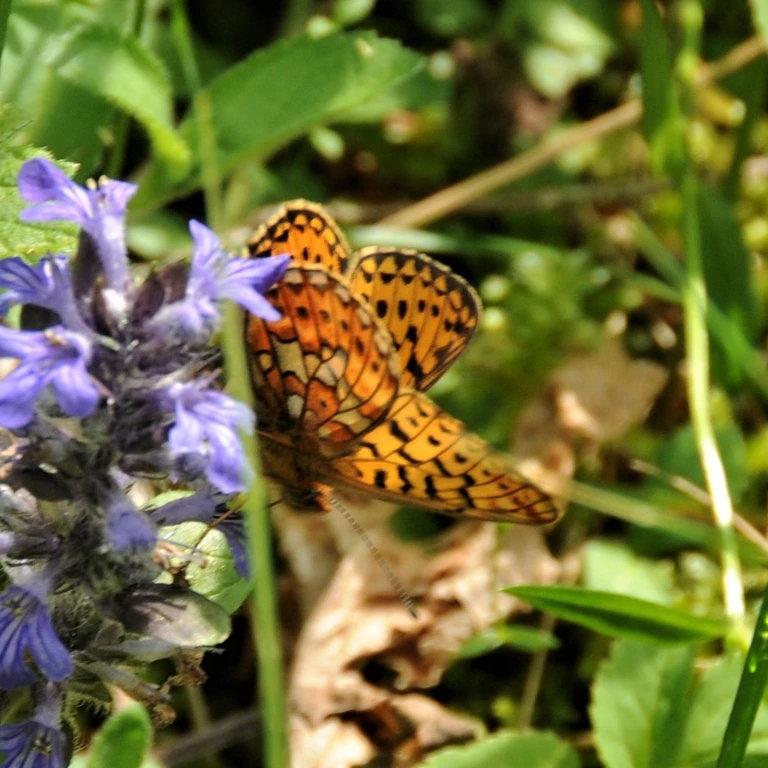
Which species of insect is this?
Boloria euphrosyne (also Clossiana euphrosyne)
